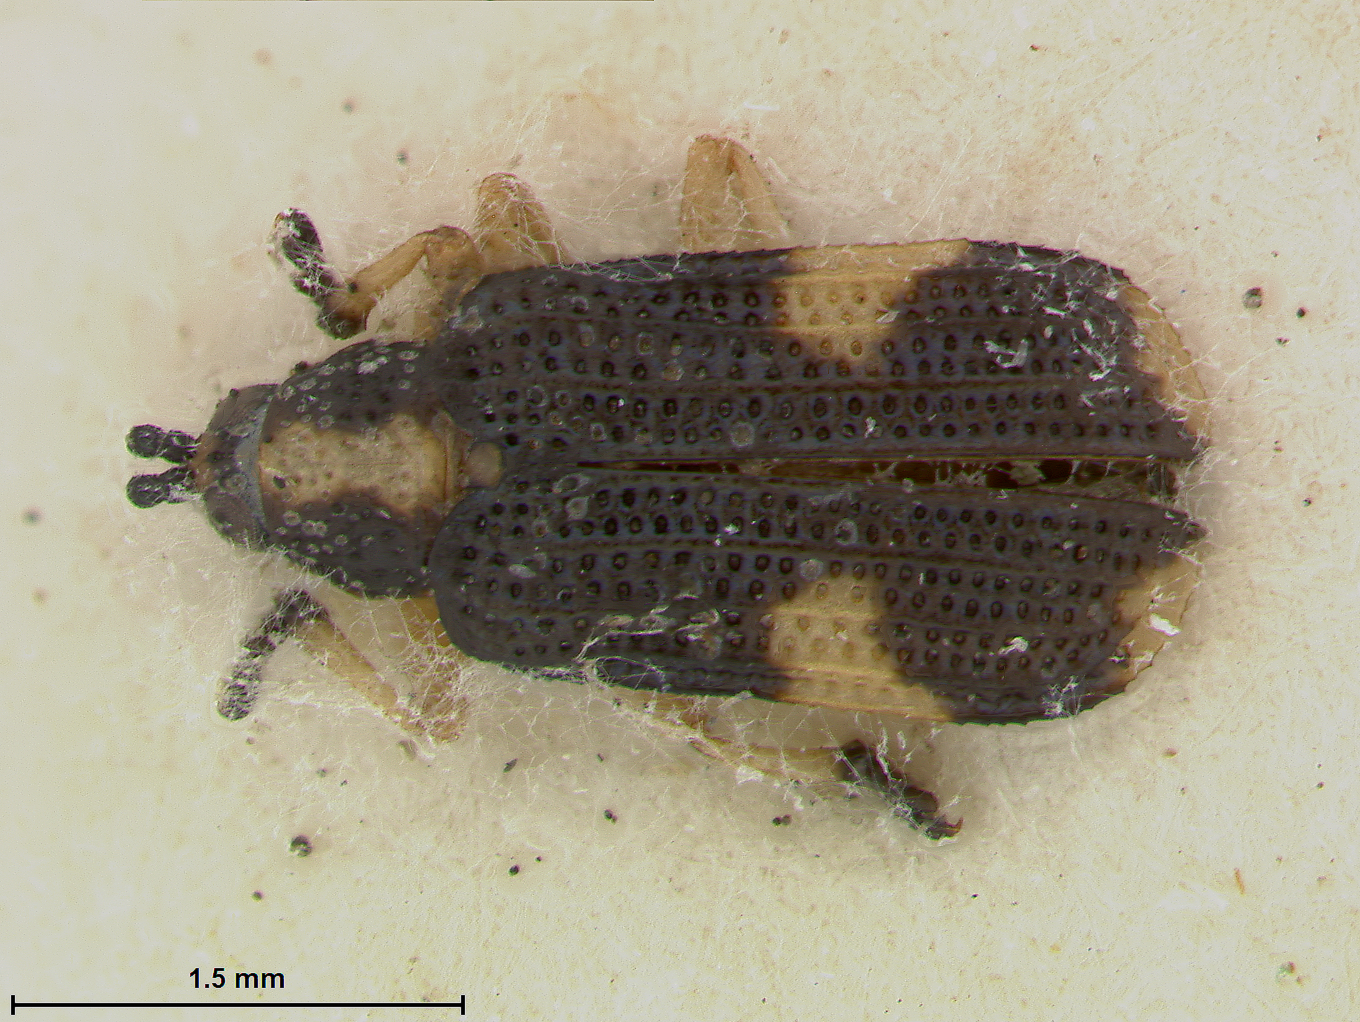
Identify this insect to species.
Anoplitis chacoensis
